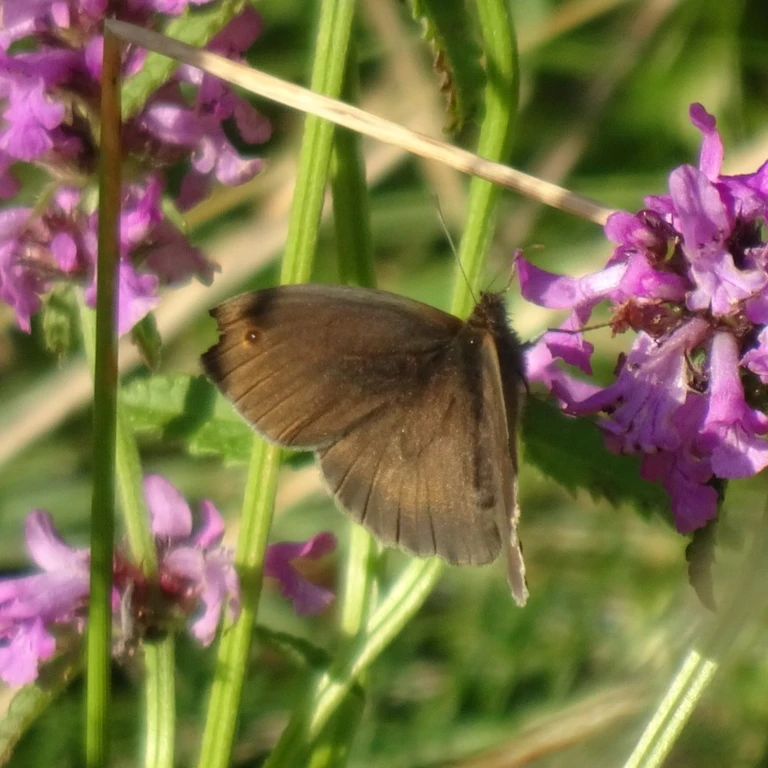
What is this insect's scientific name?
Maniola jurtina
